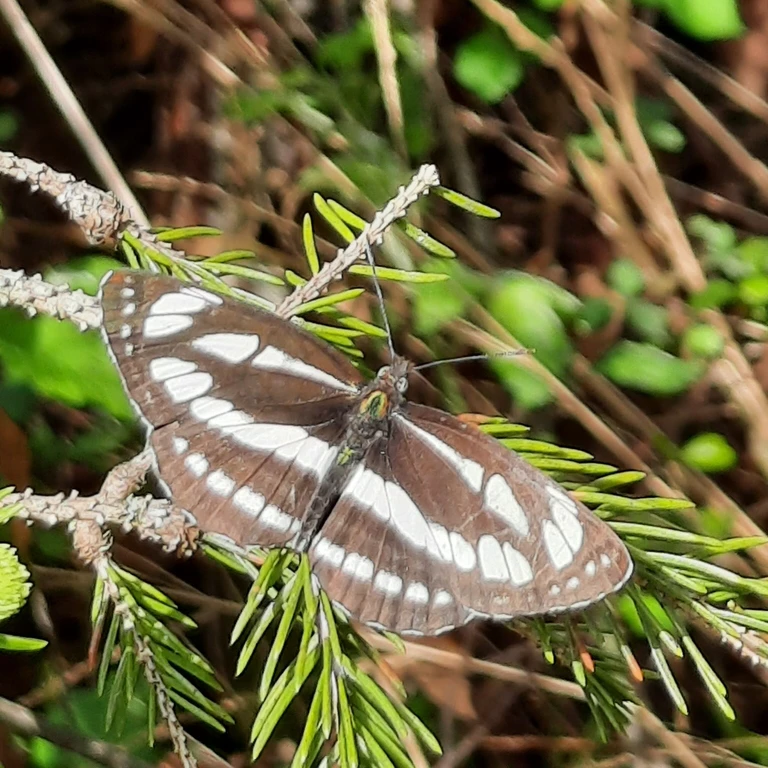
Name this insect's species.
Neptis sappho
